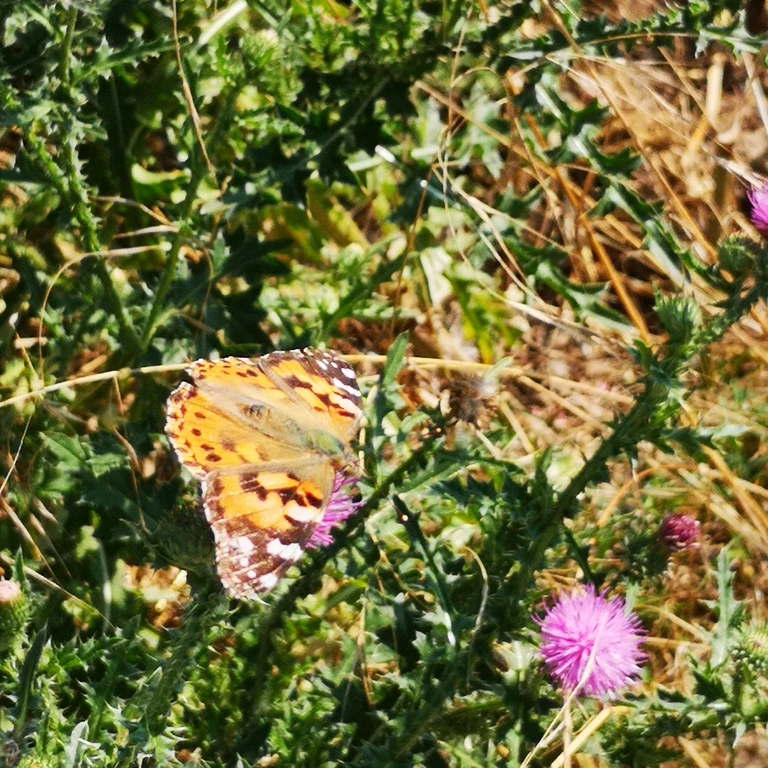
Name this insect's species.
Vanessa cardui
